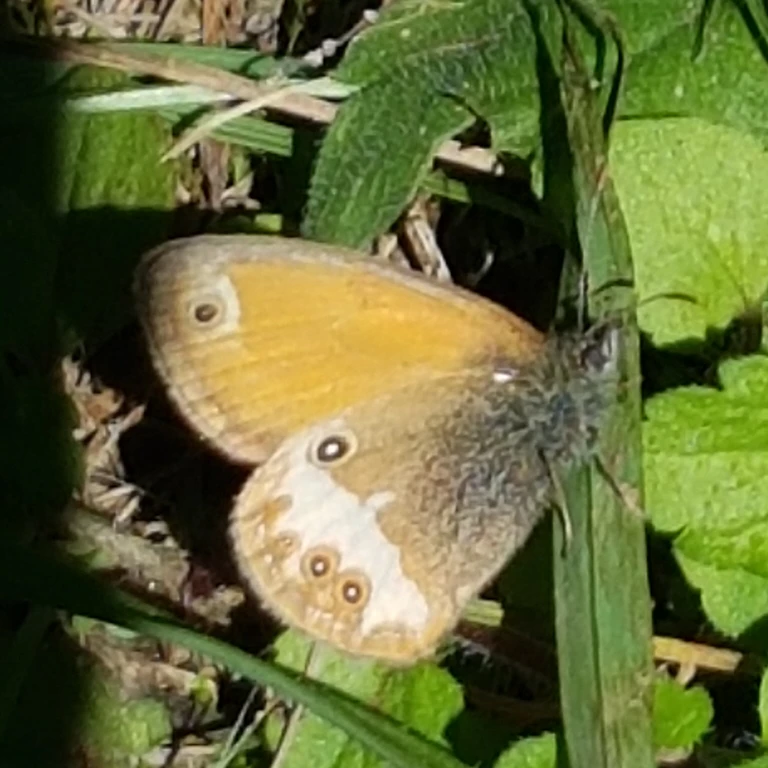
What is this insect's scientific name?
Coenonympha arcania
